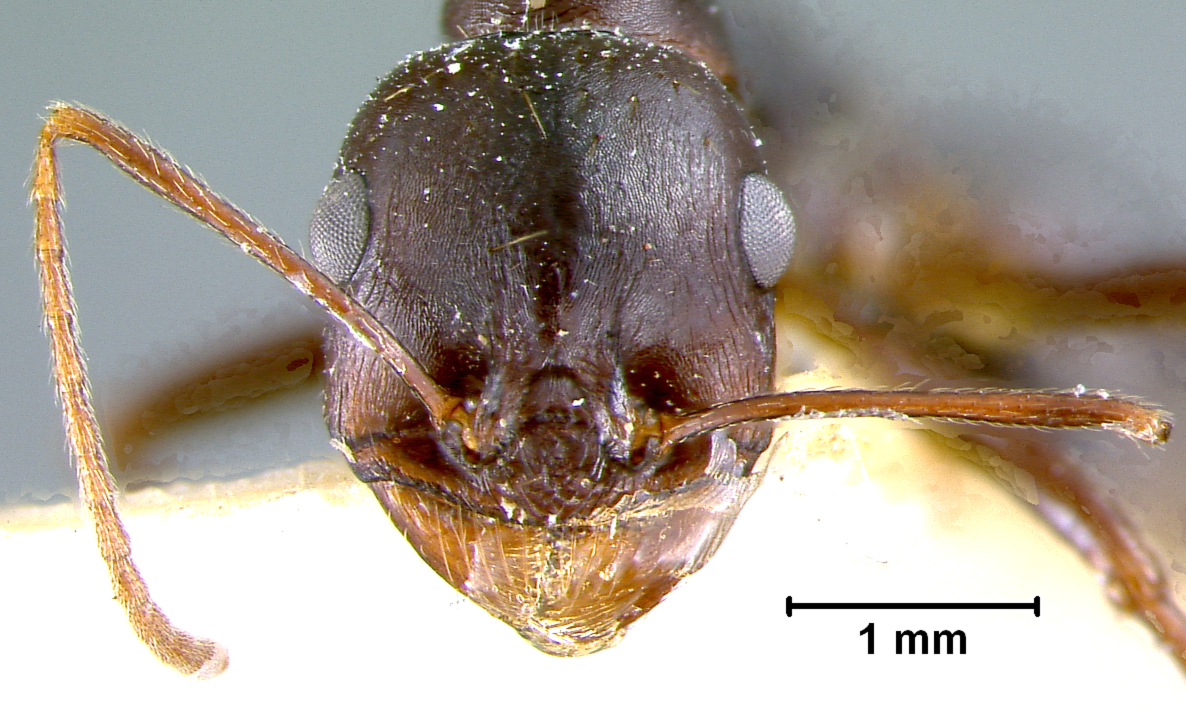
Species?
Messor denticornis
